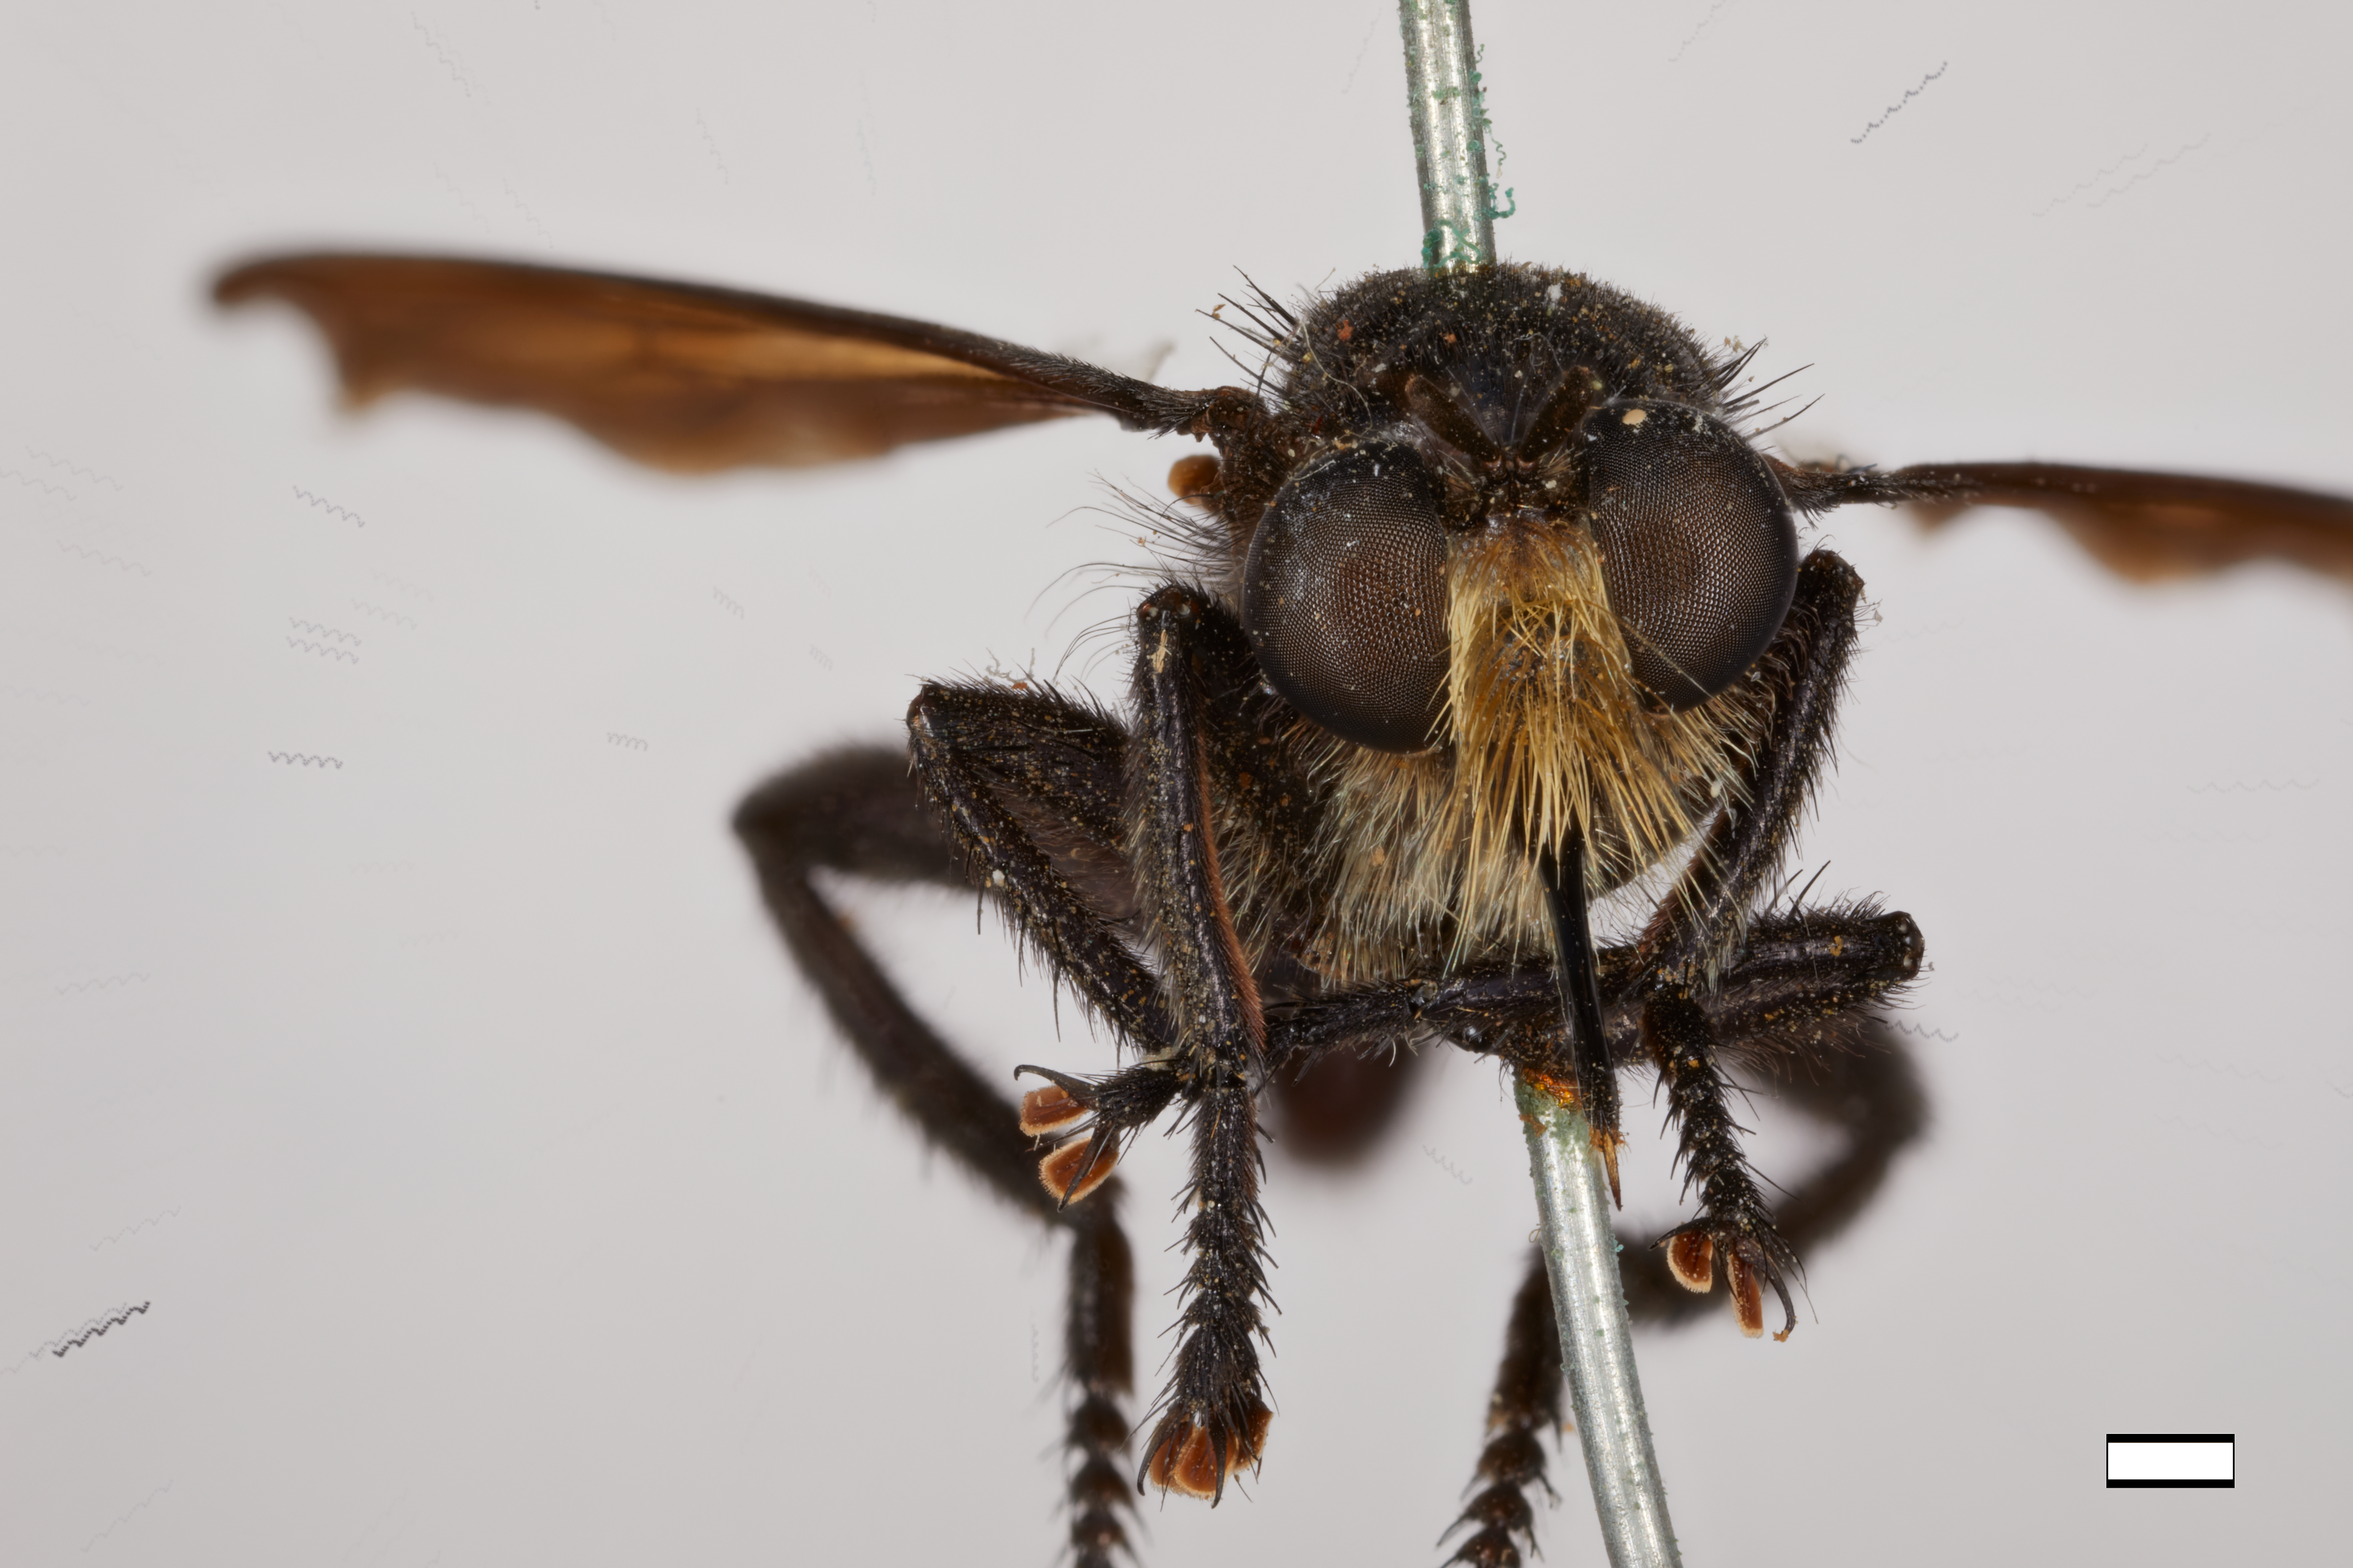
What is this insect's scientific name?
Laphria trux
